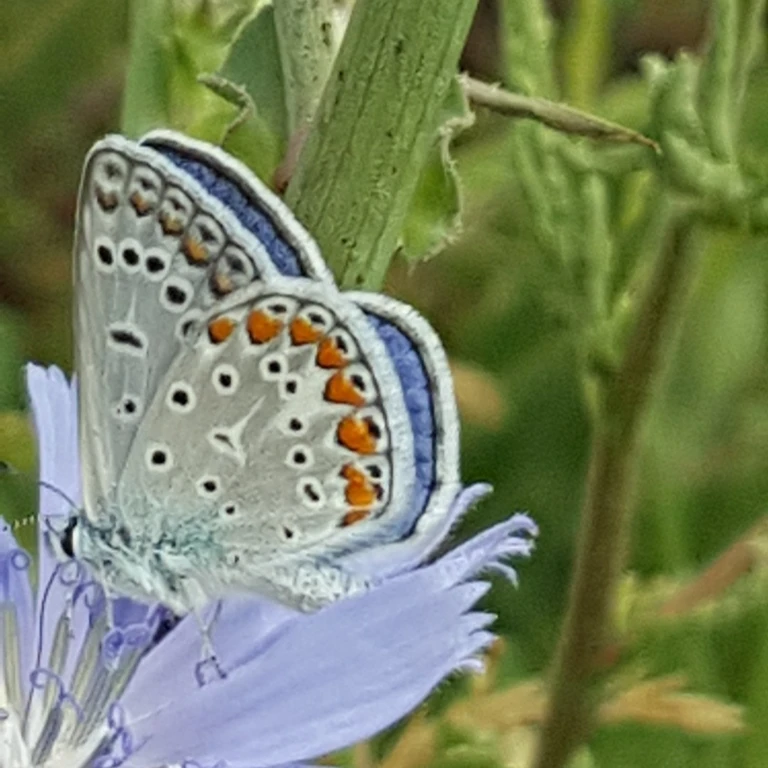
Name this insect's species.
Polyommatus icarus
